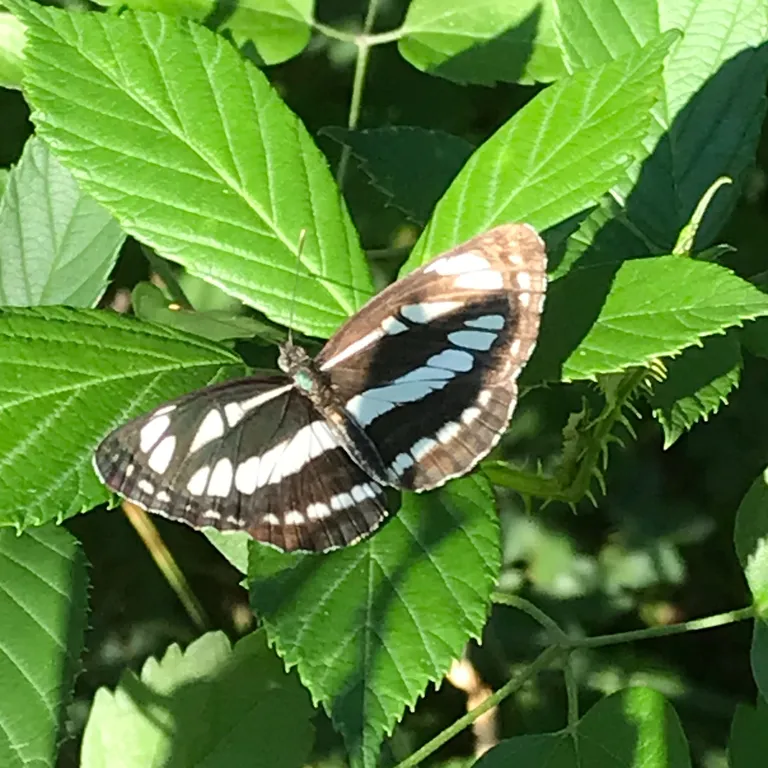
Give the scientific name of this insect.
Neptis sappho
